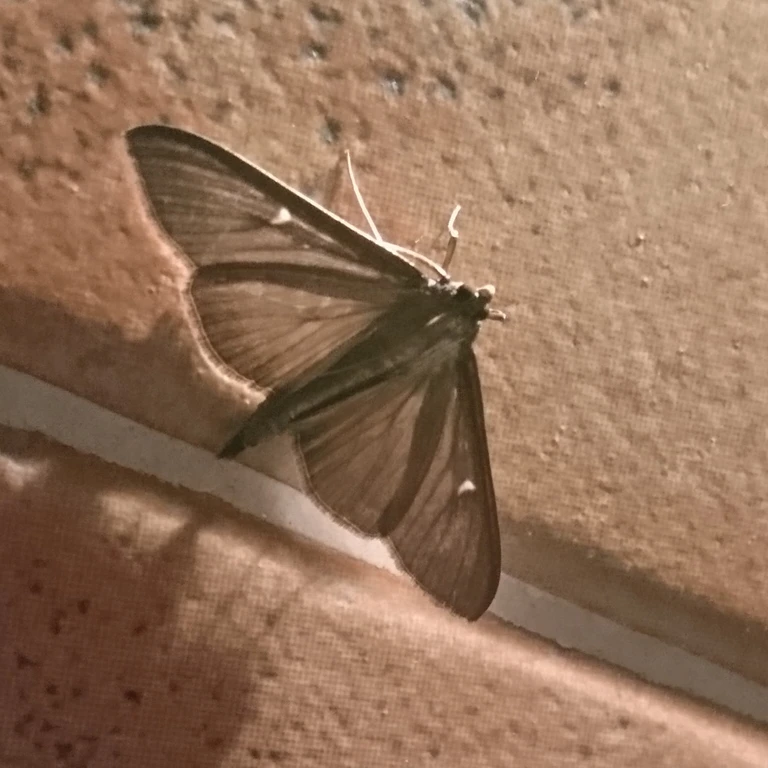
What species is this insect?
Cydalima perspectalis
